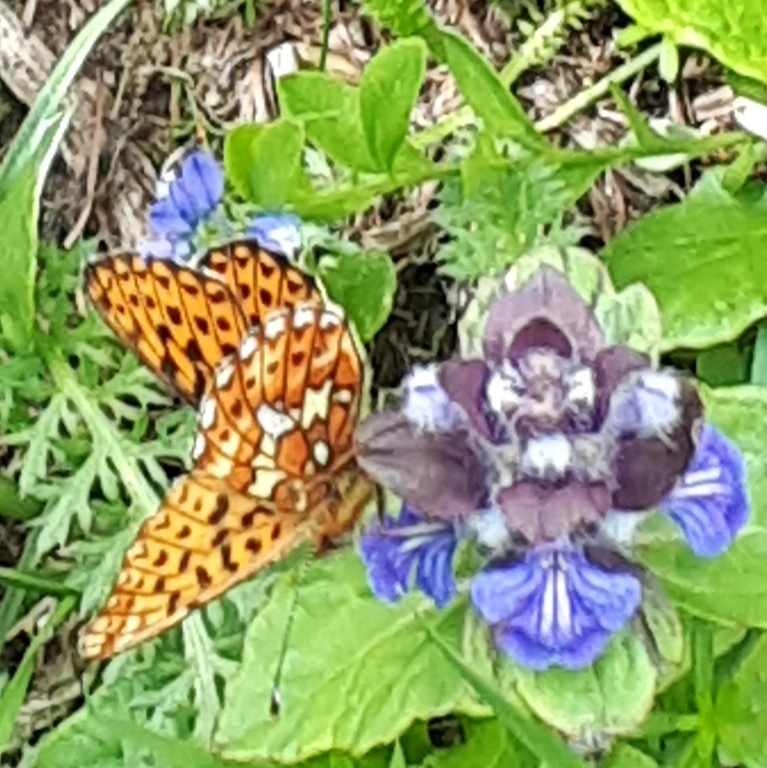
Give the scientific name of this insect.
Boloria euphrosyne (also Clossiana euphrosyne)
